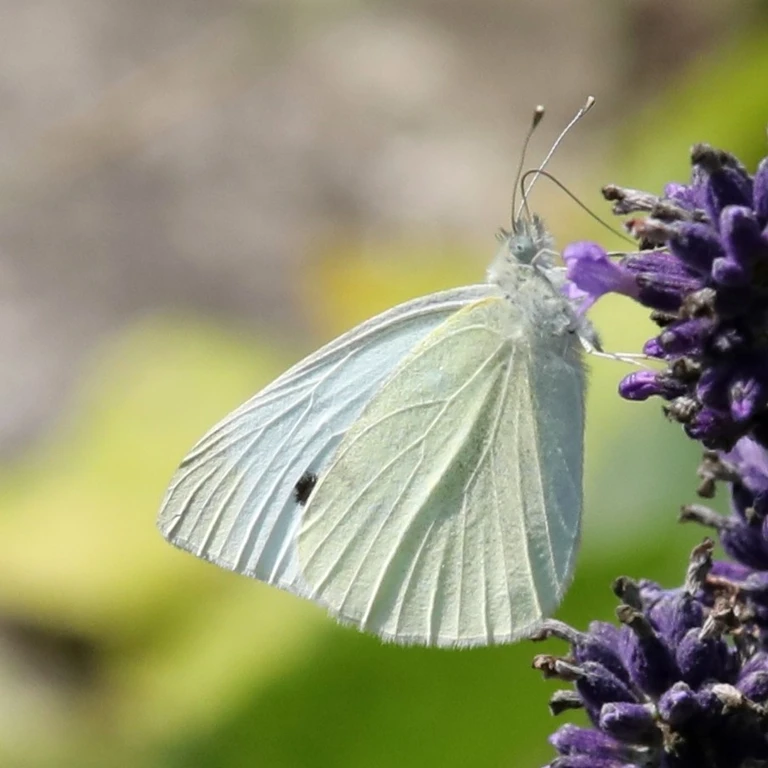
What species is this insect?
Pieris rapae
